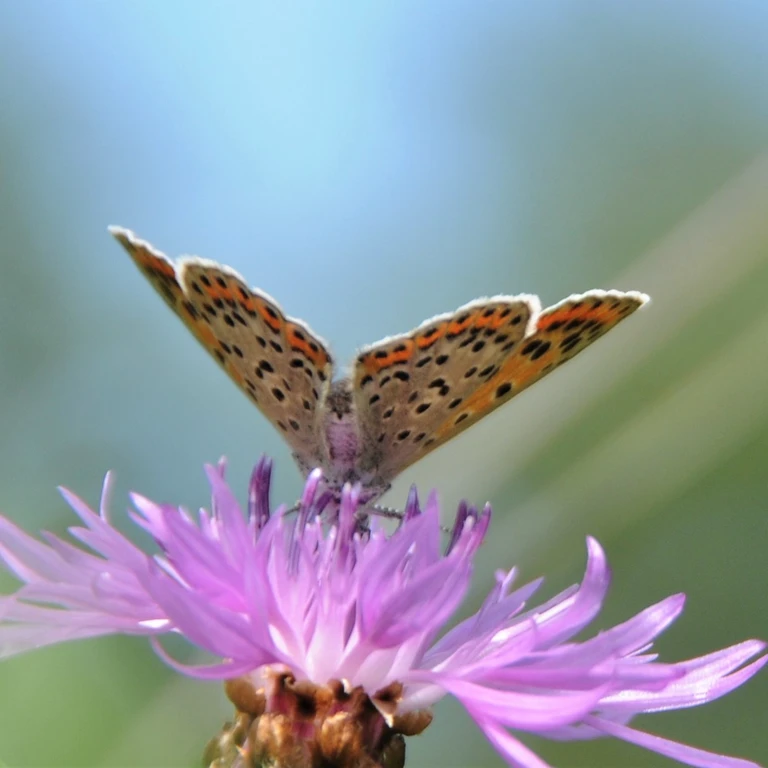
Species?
Lycaena tityrus (also Loweia tityrus)
